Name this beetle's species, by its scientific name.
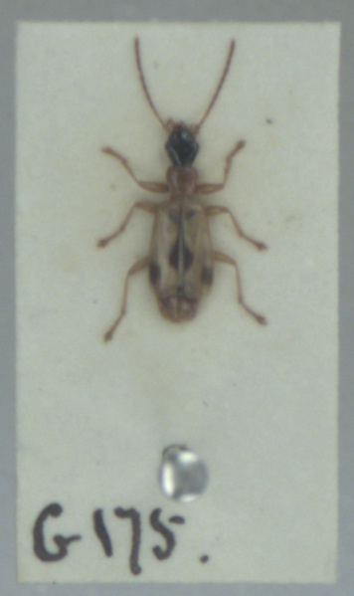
Demetrias imperialis
